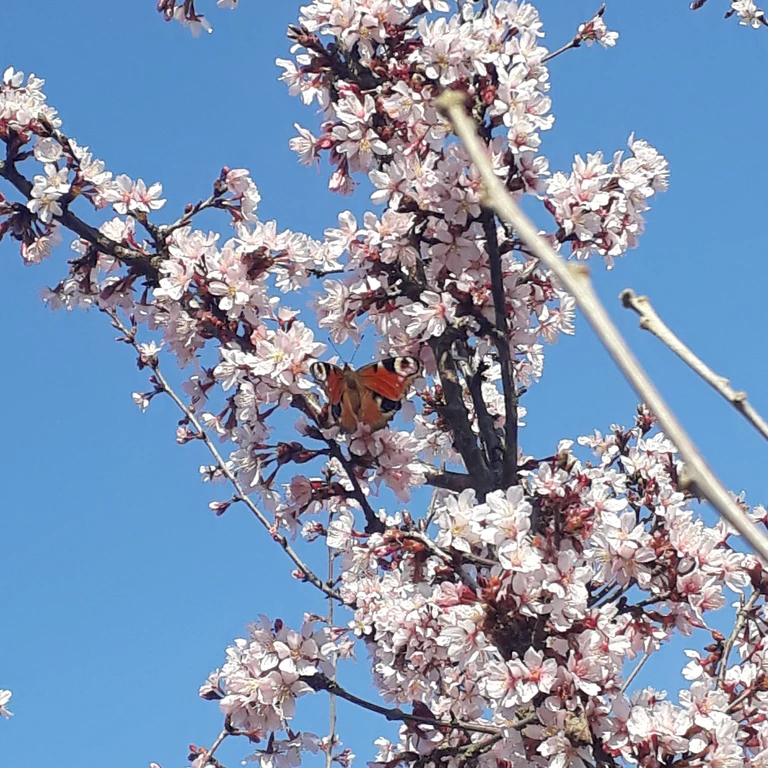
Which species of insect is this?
Aglais io
